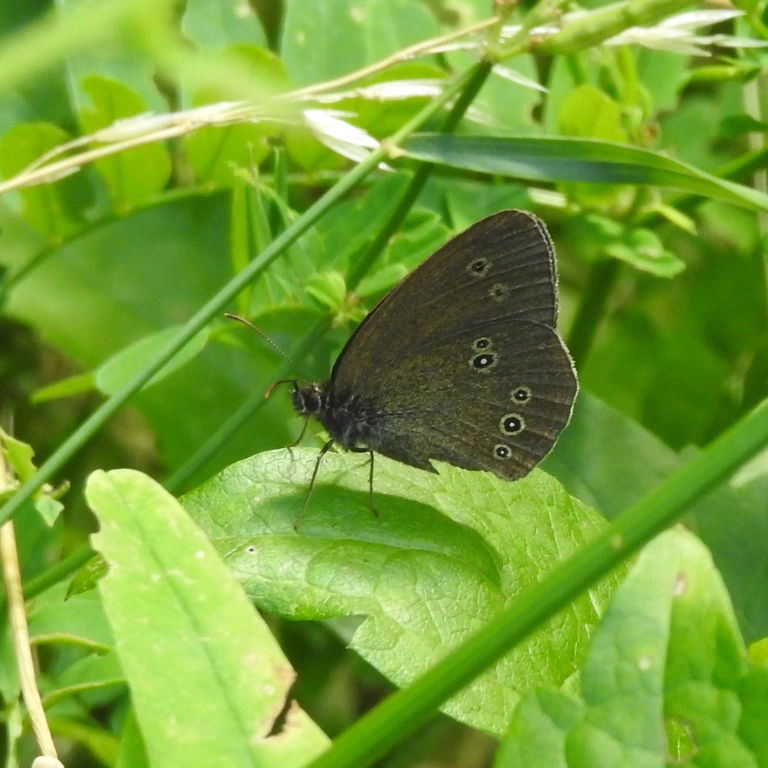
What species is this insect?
Aphantopus hyperantus
